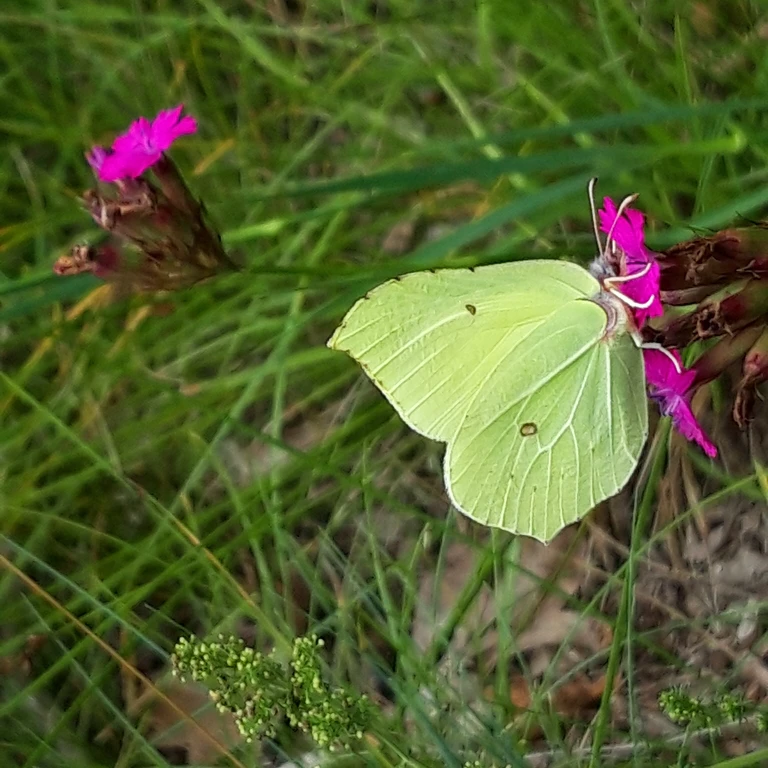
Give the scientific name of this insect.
Gonepteryx rhamni
